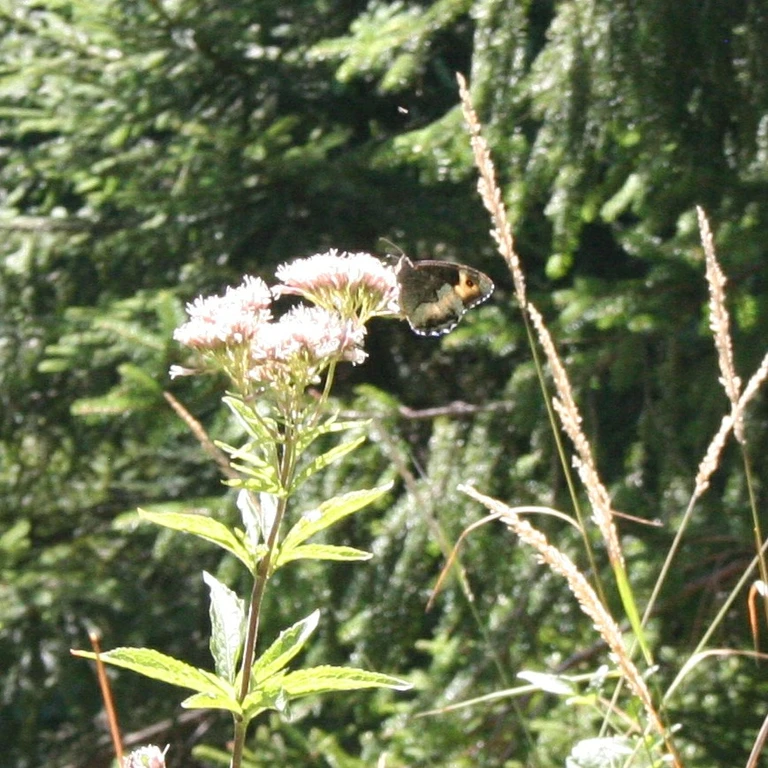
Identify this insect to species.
Hipparchia alcyone
